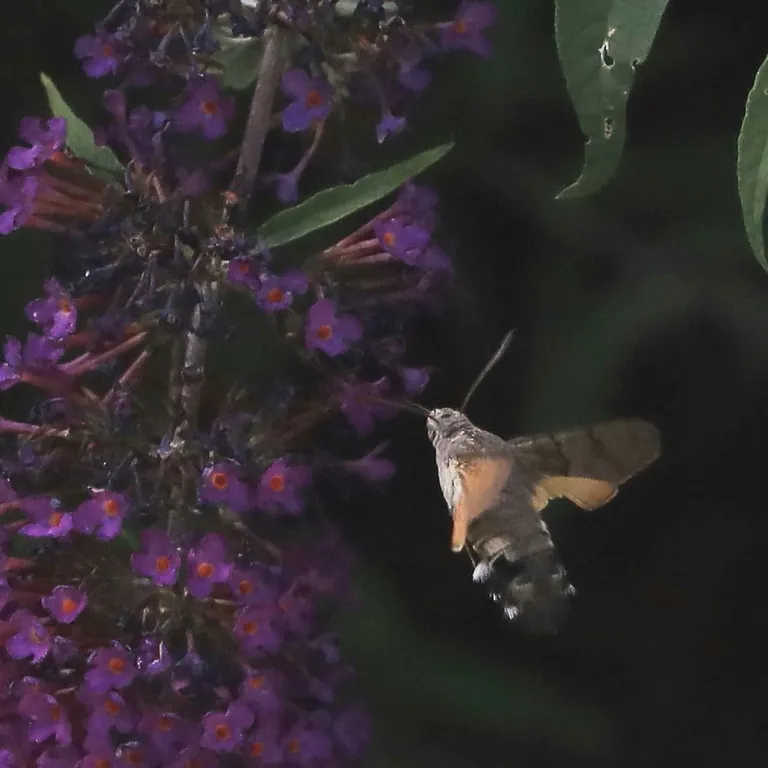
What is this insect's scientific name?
Macroglossum stellatarum
